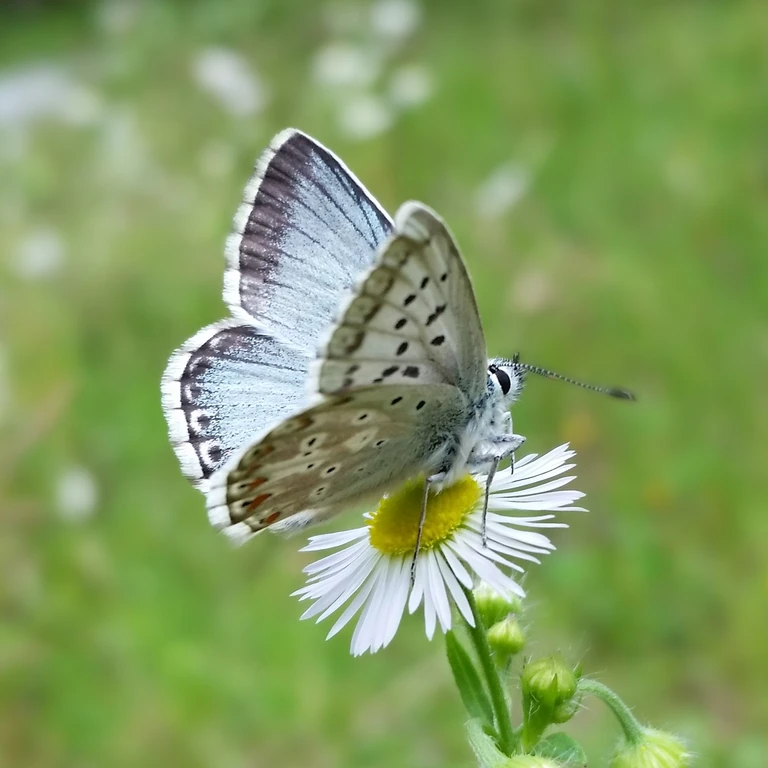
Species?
Lysandra coridon
